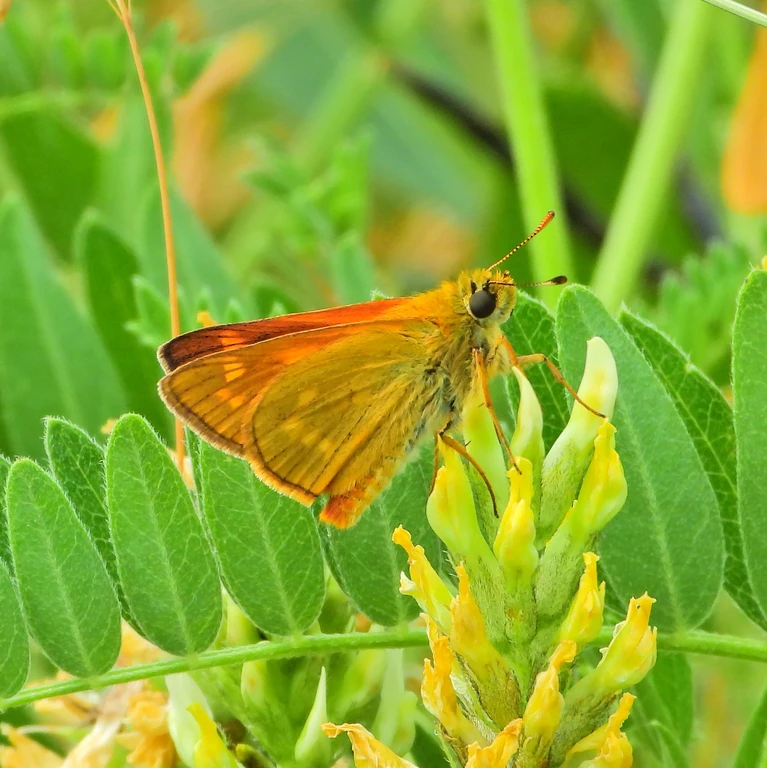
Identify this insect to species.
Ochlodes sylvanus (also Ochlodes venata)
